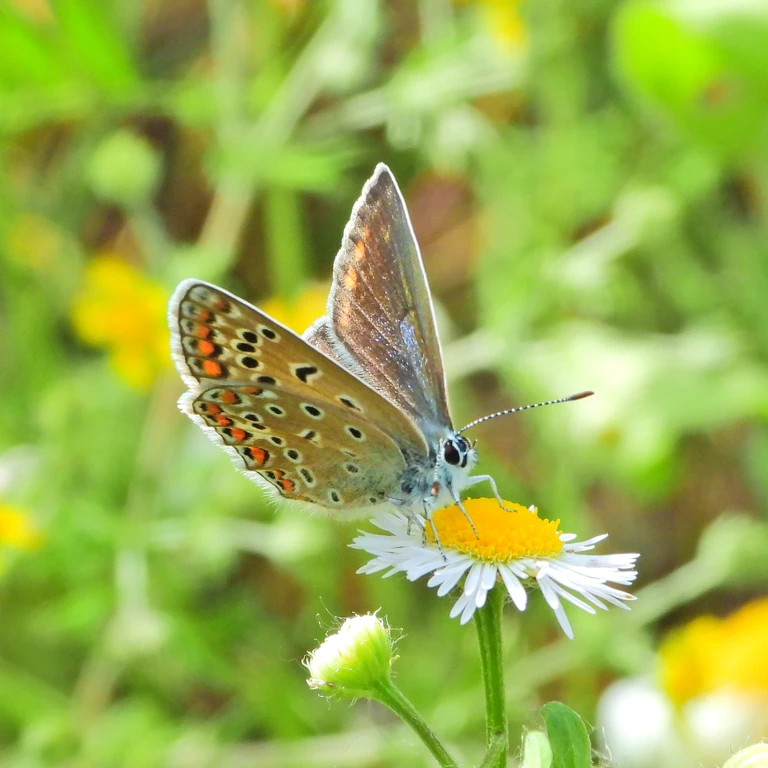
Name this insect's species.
Polyommatus icarus
